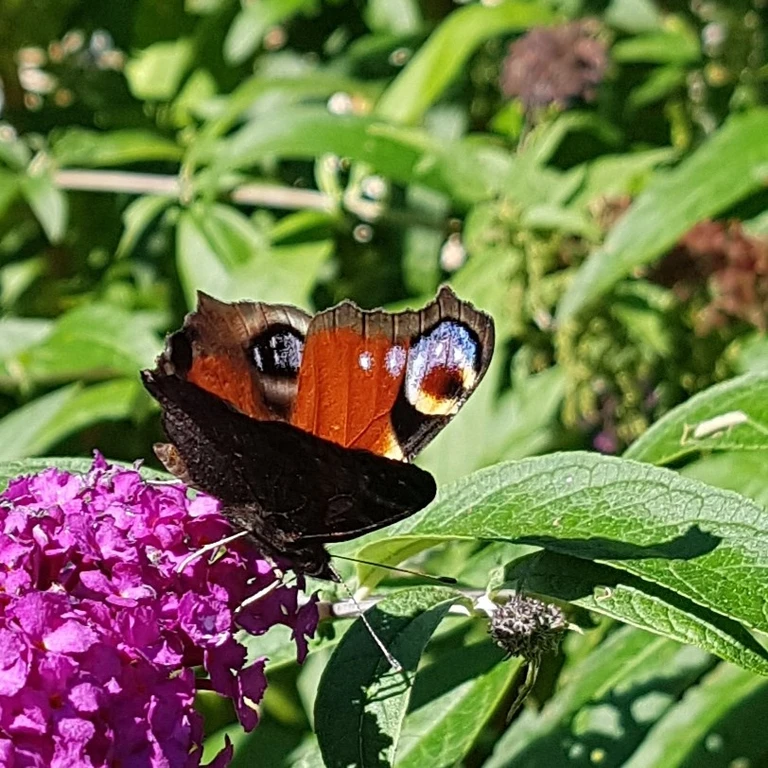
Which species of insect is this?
Aglais io
